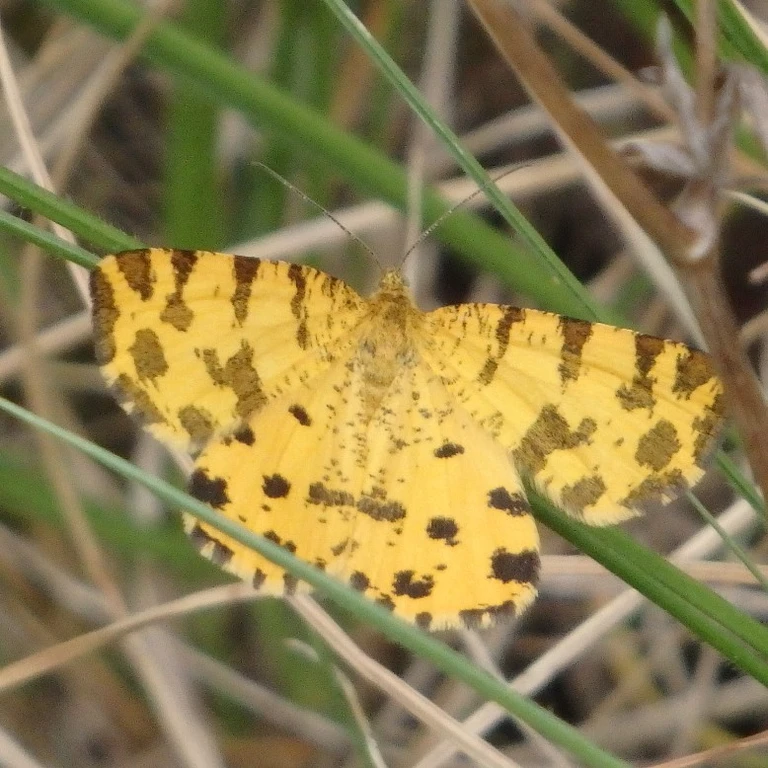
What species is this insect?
Pseudopanthera macularia
